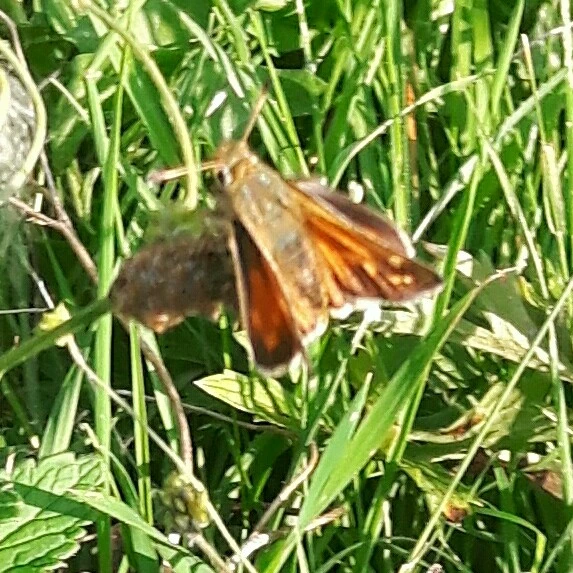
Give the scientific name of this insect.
Ochlodes sylvanus (also Ochlodes venata)
